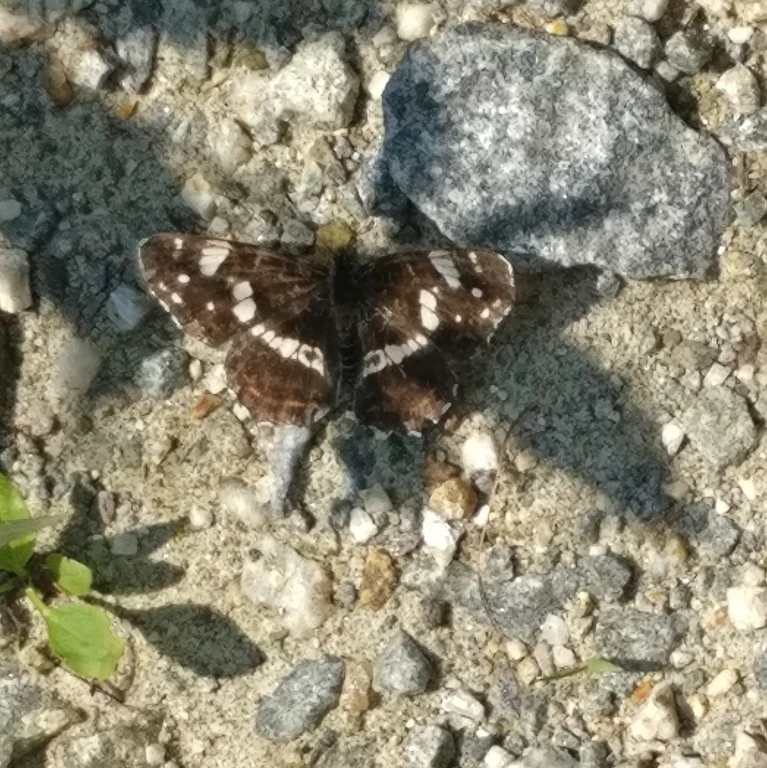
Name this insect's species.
Araschnia levana
